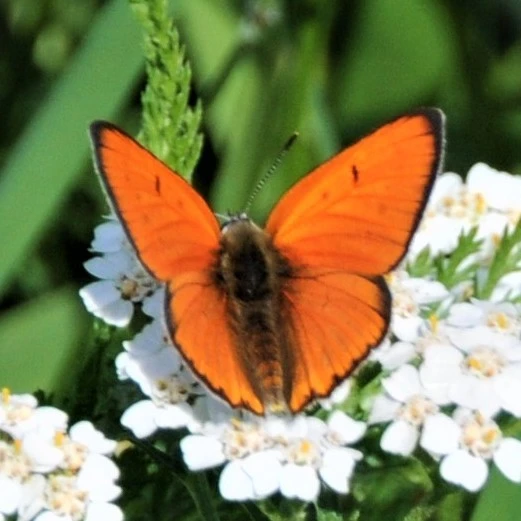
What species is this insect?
Lycaena dispar
